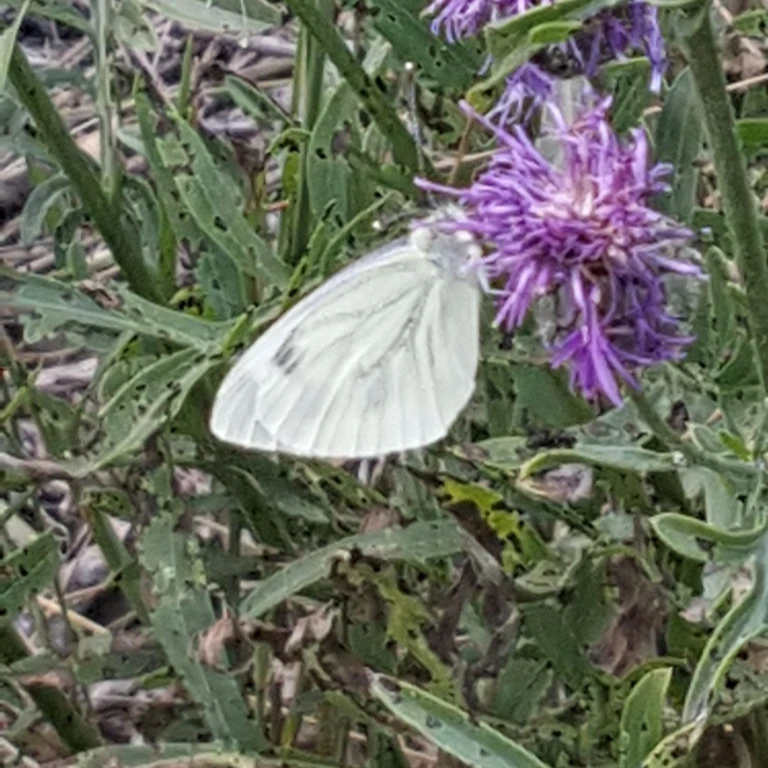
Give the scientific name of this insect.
Pieris napi
